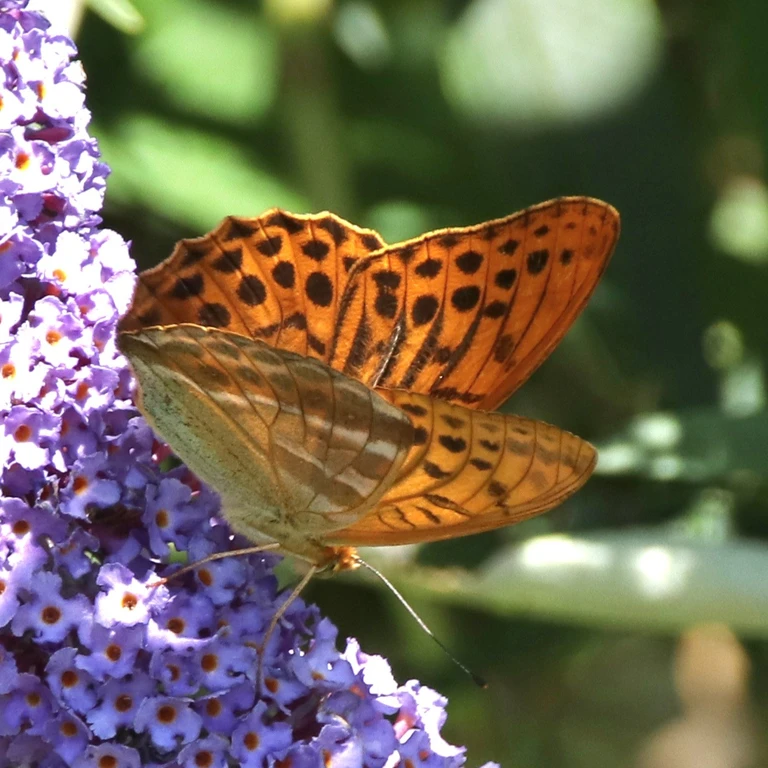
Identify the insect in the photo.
Argynnis paphia
